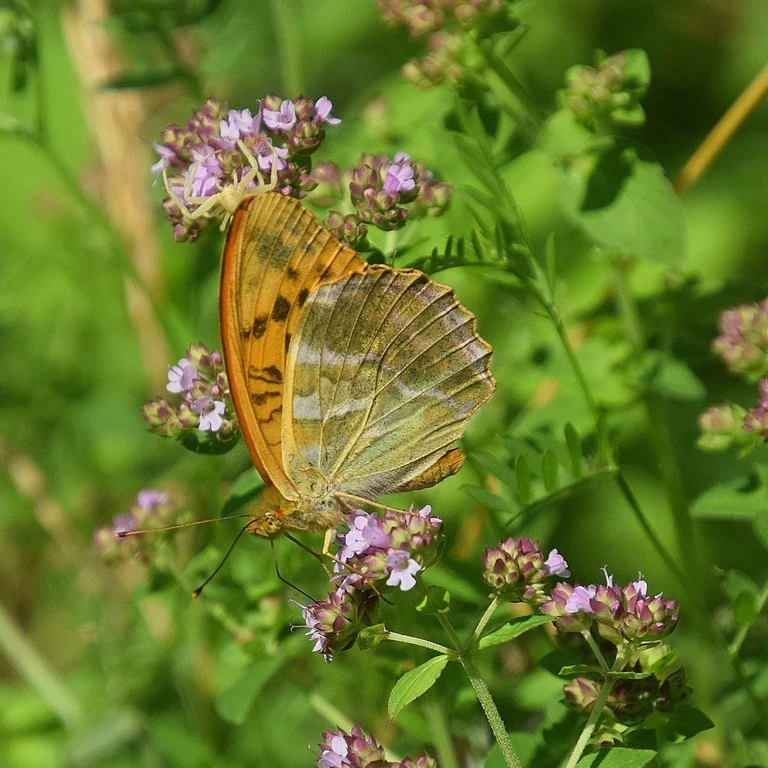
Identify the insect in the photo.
Argynnis paphia
